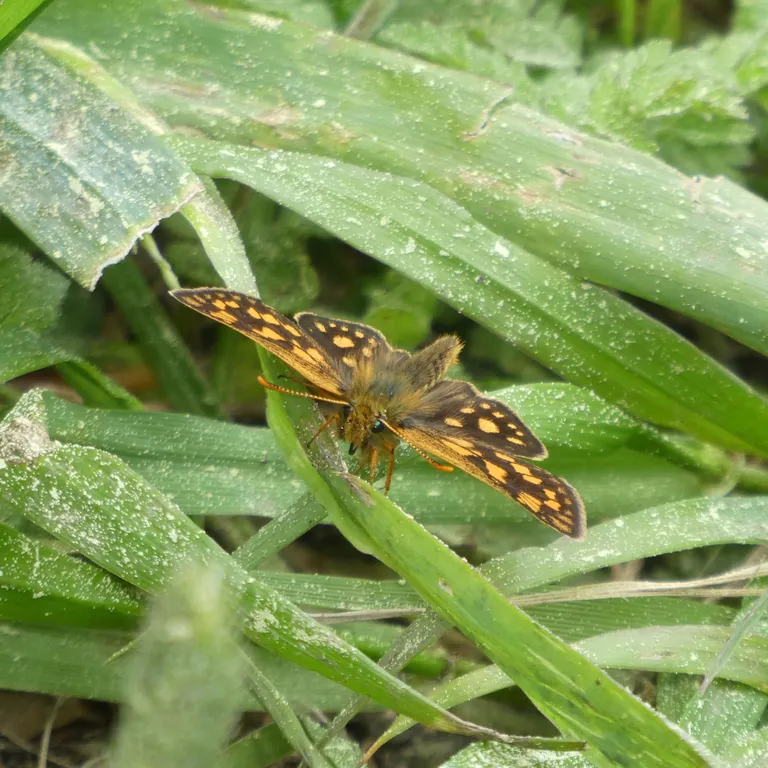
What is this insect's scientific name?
Carterocephalus palaemon
